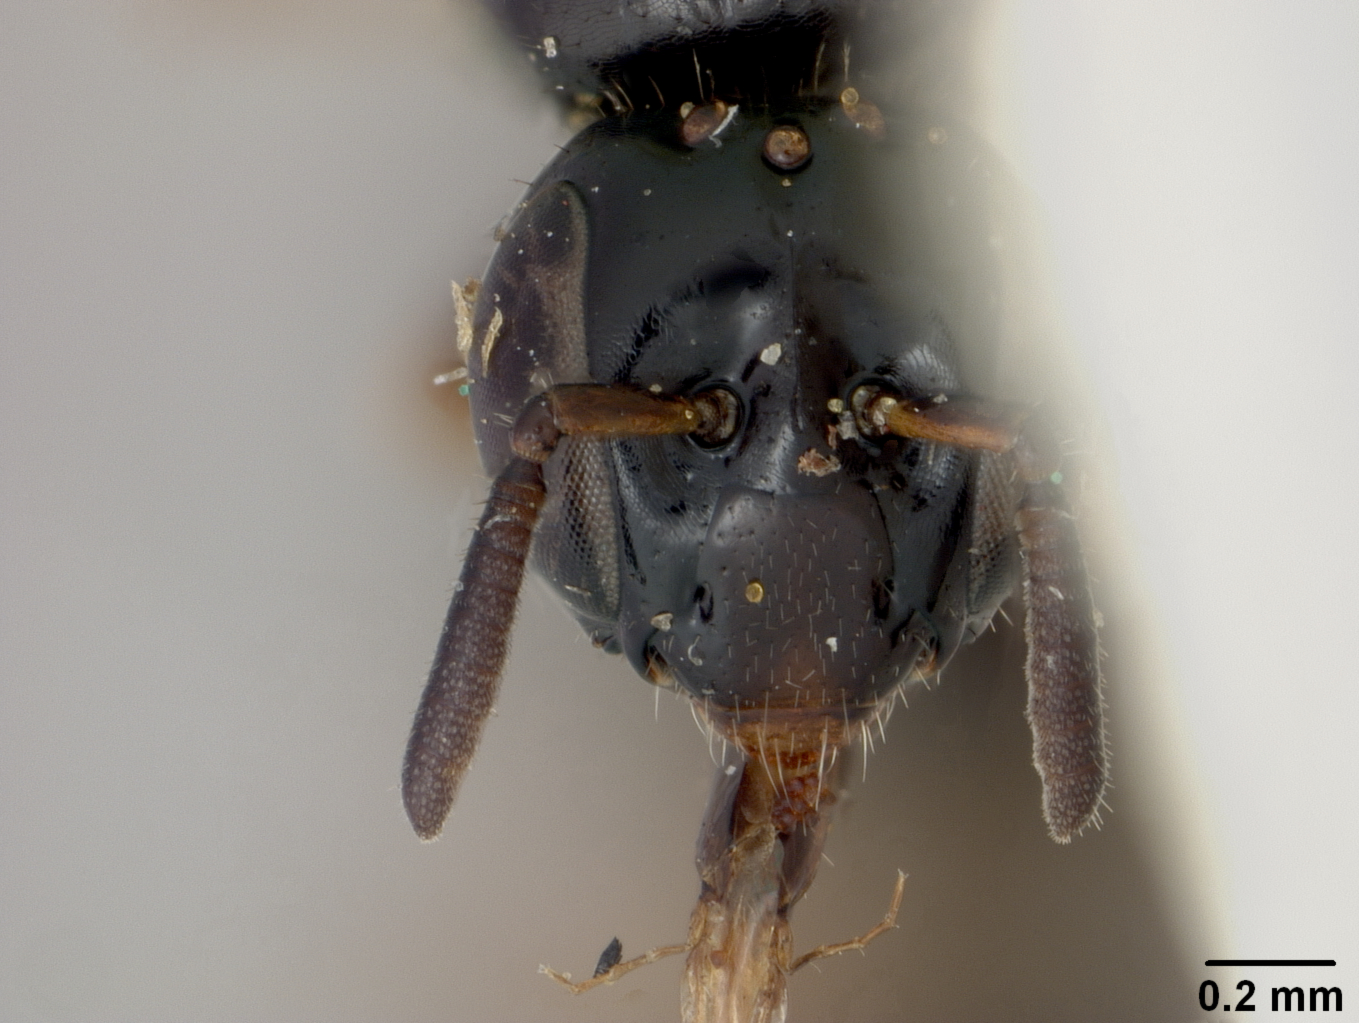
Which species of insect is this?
Exoneura ploratula
